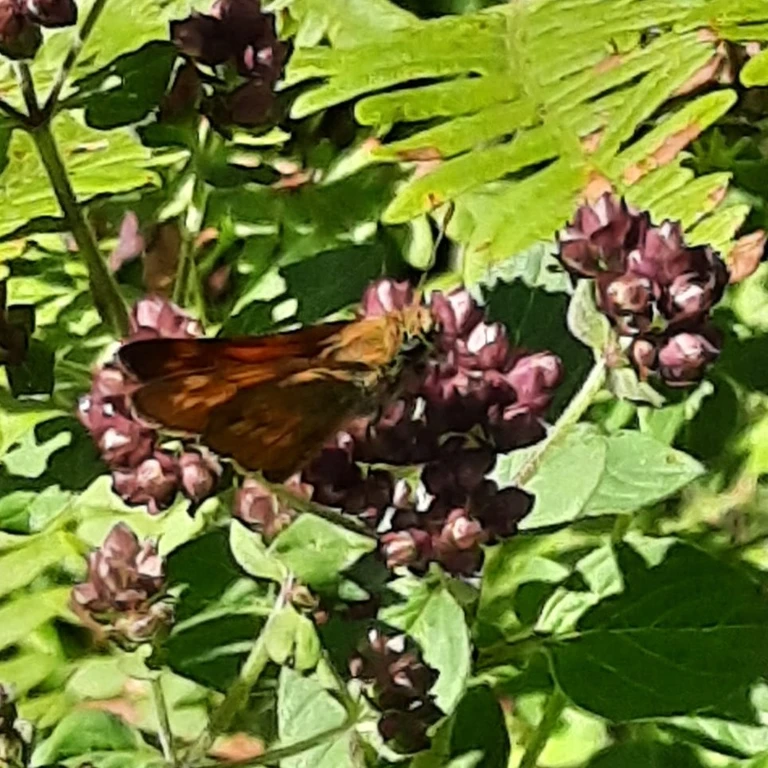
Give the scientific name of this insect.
Ochlodes sylvanus (also Ochlodes venata)
